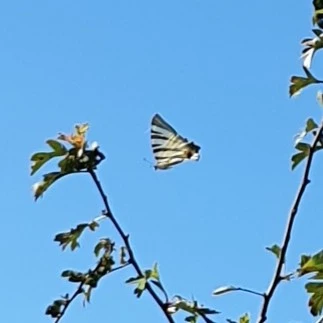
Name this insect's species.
Iphiclides podalirius
